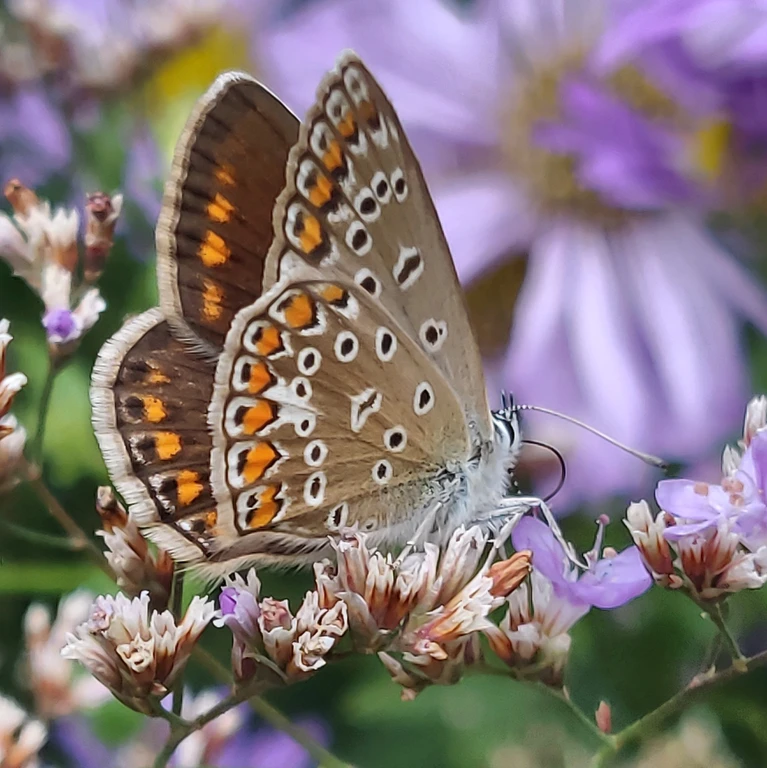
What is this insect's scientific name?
Polyommatus icarus
